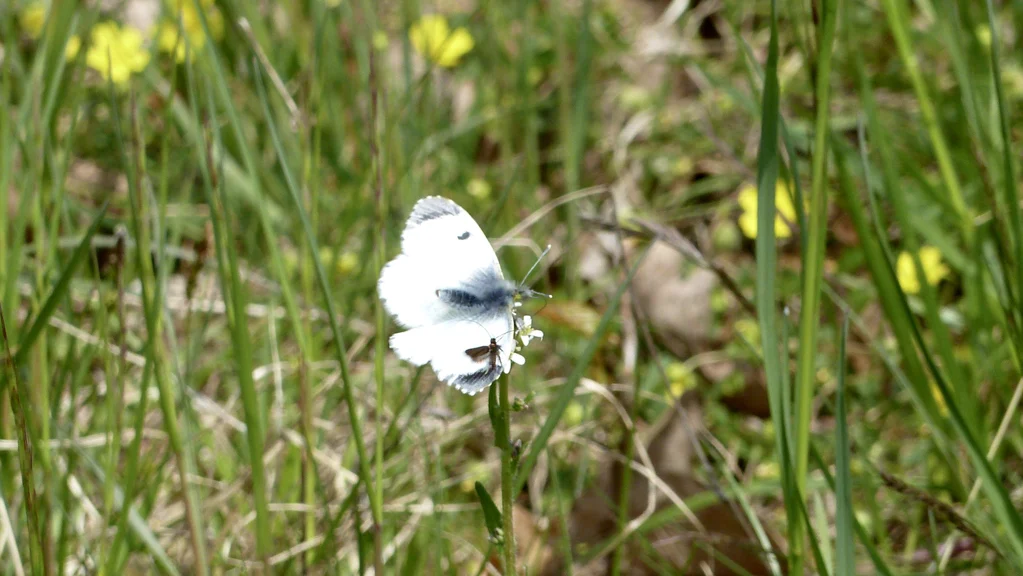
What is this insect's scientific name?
Anthocharis cardamines
